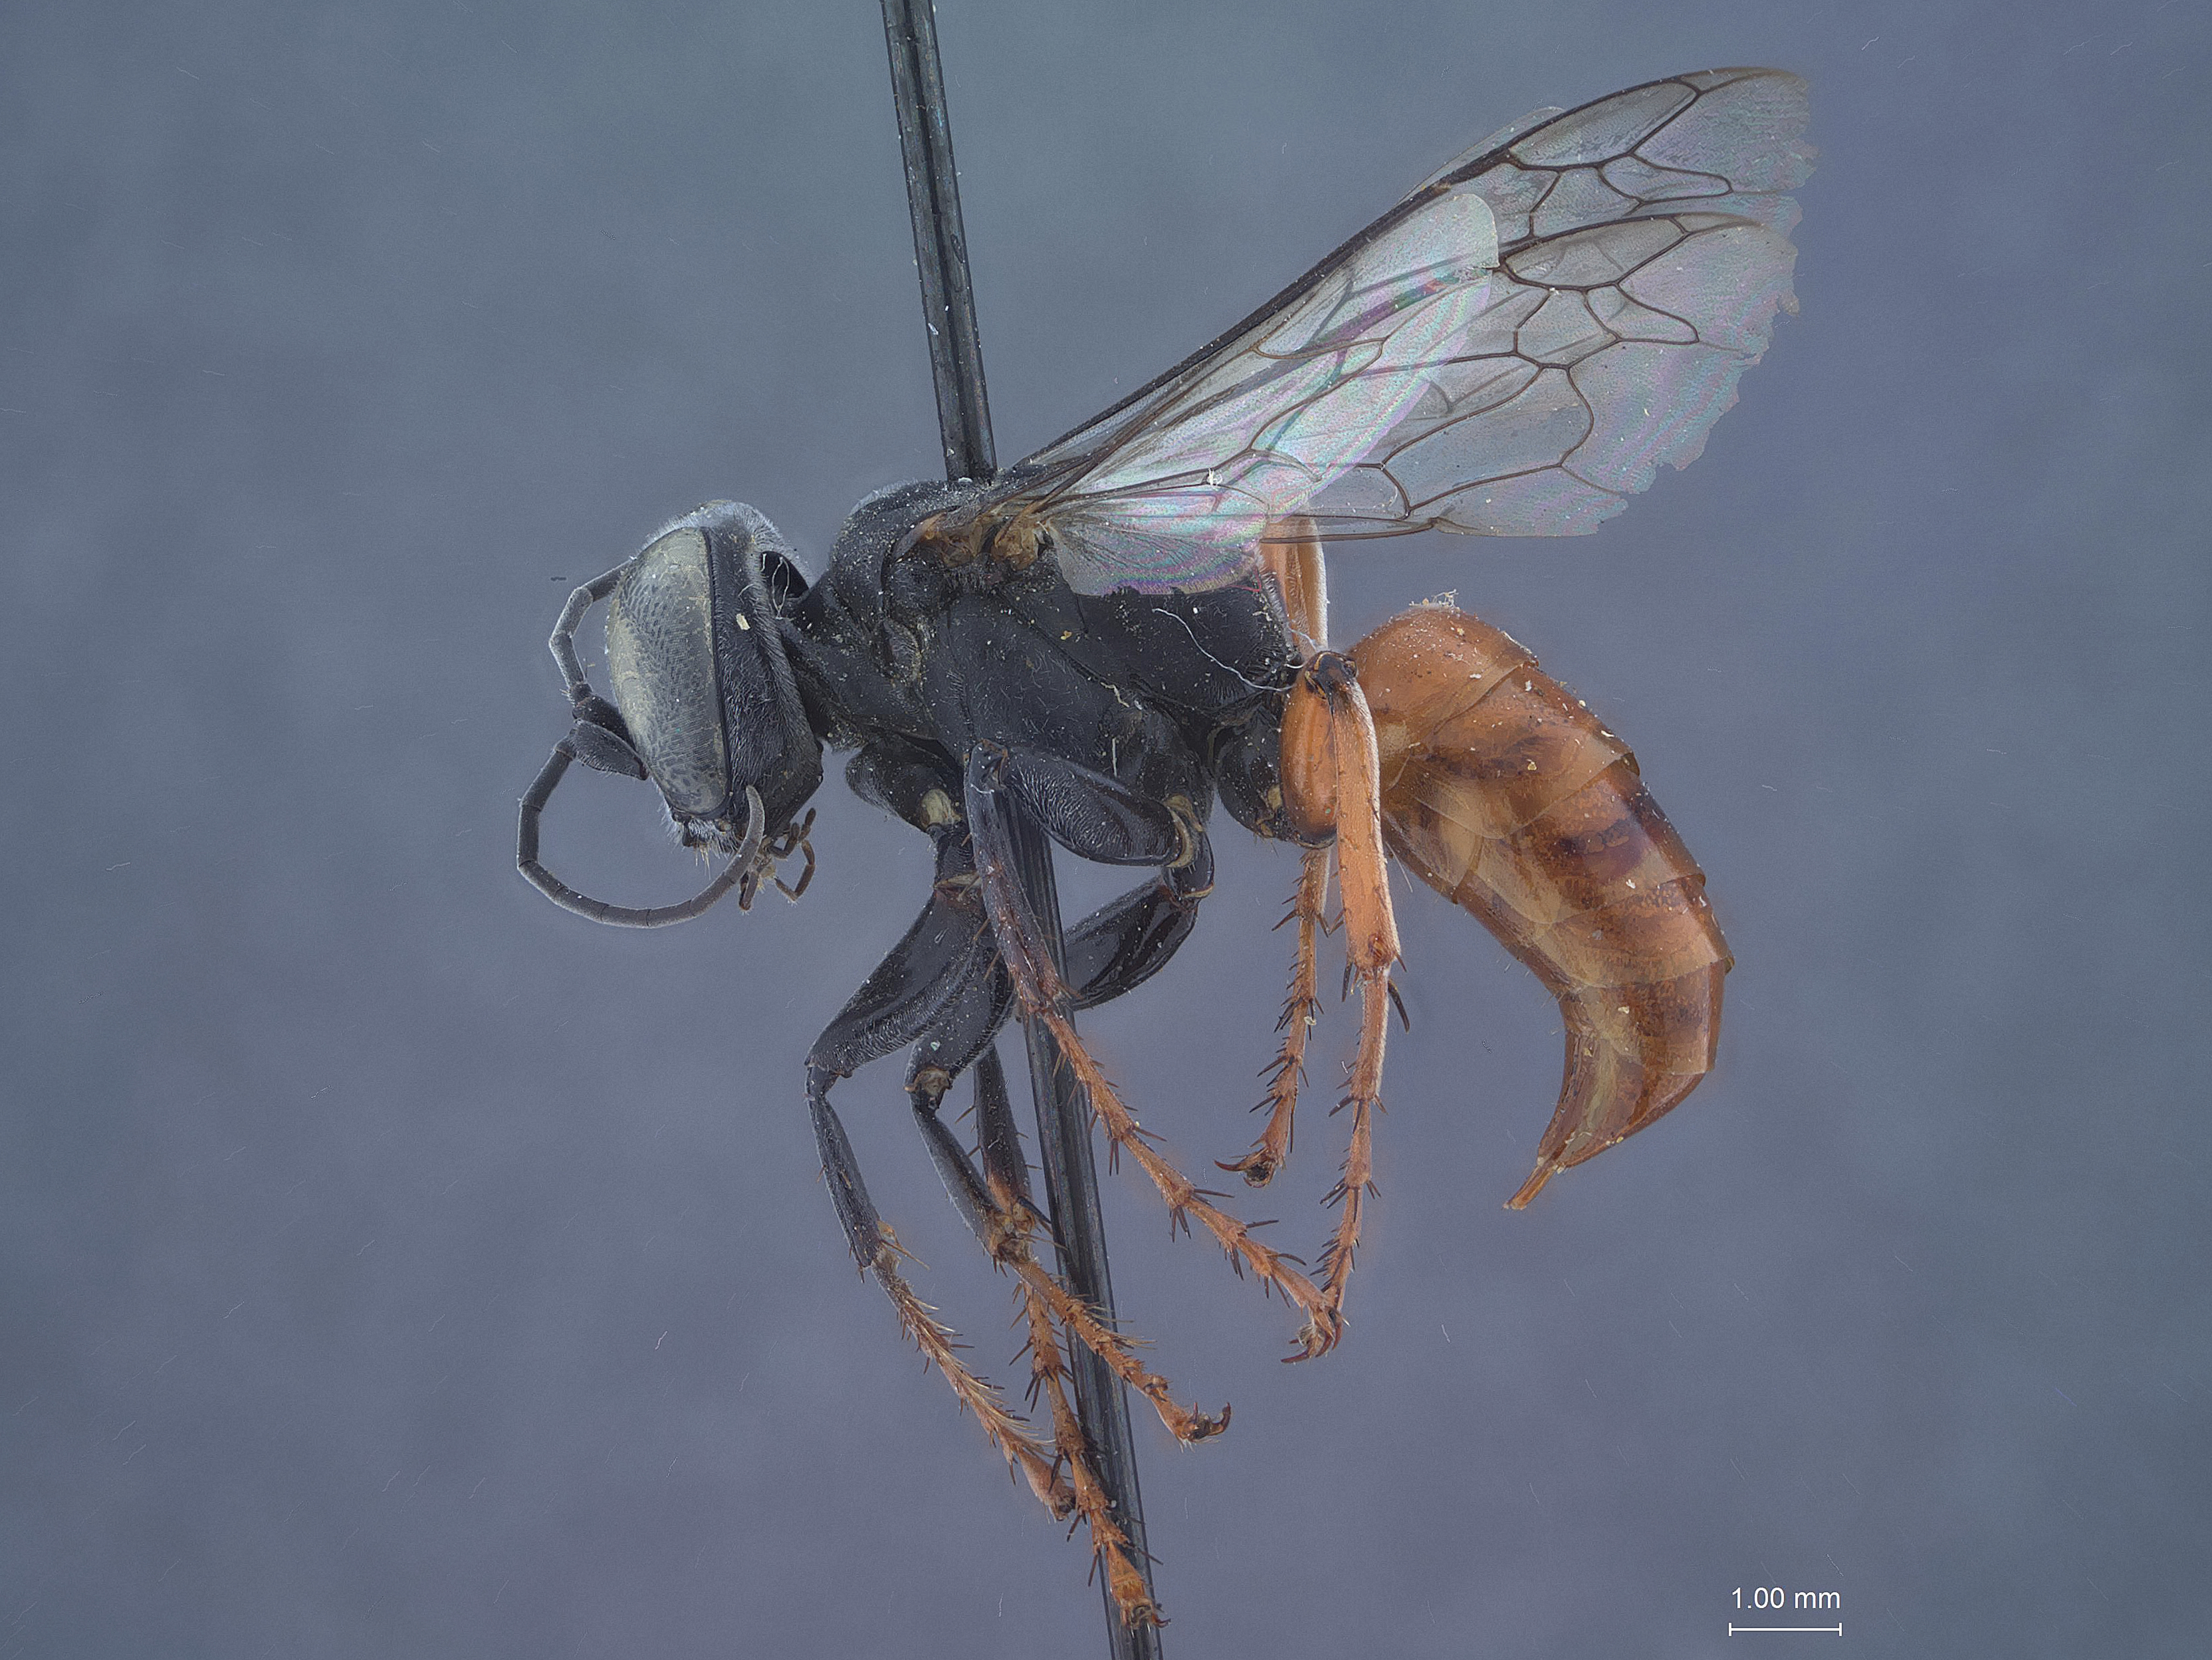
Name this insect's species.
Tachysphex mirandus
